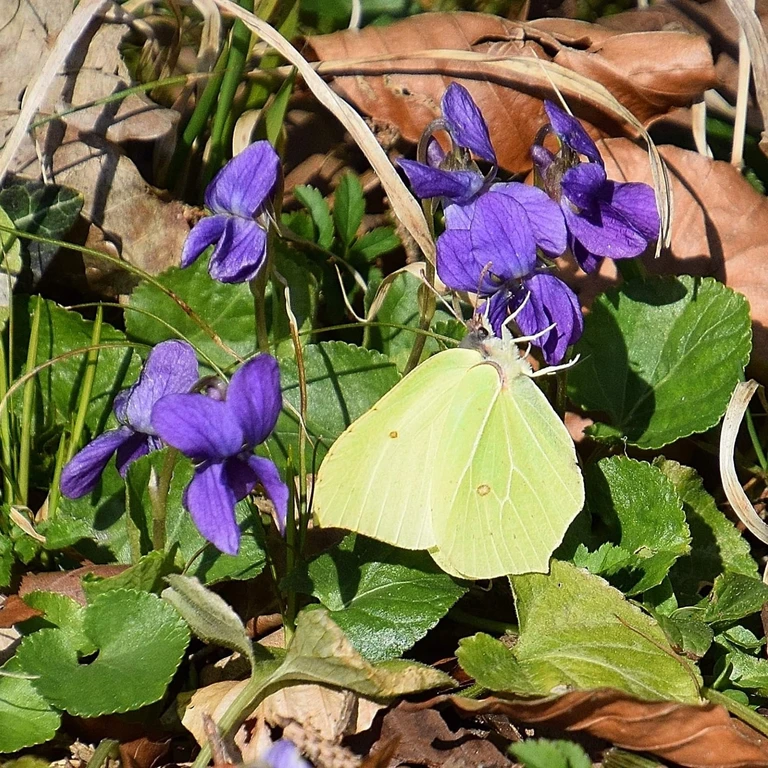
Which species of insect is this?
Gonepteryx rhamni
